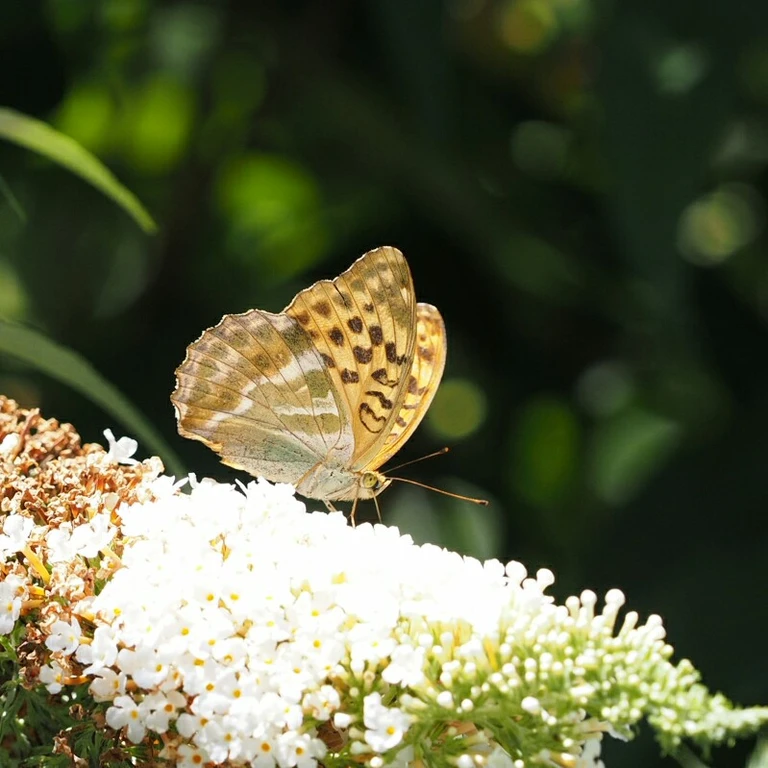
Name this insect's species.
Argynnis paphia
